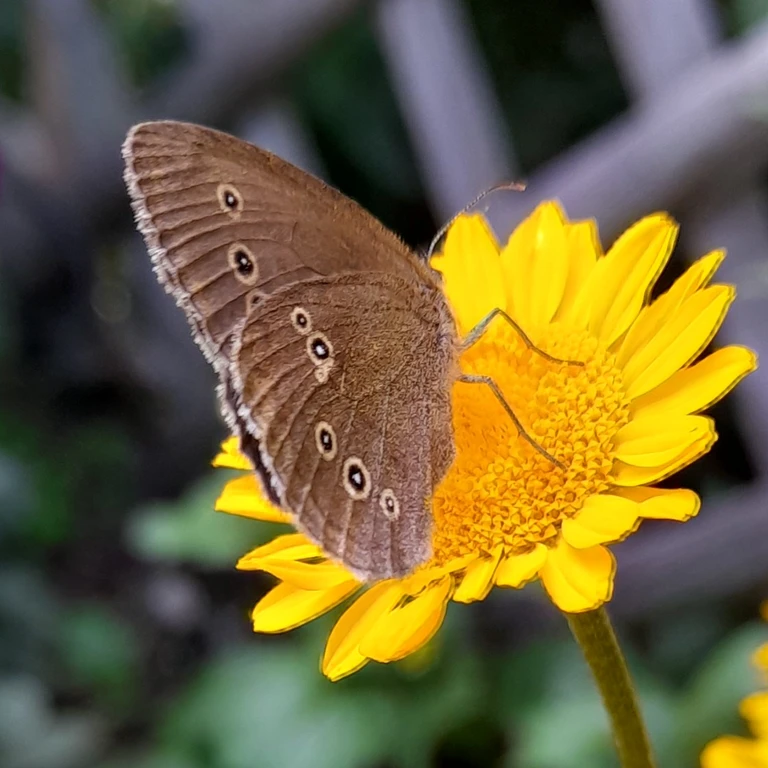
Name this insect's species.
Aphantopus hyperantus
